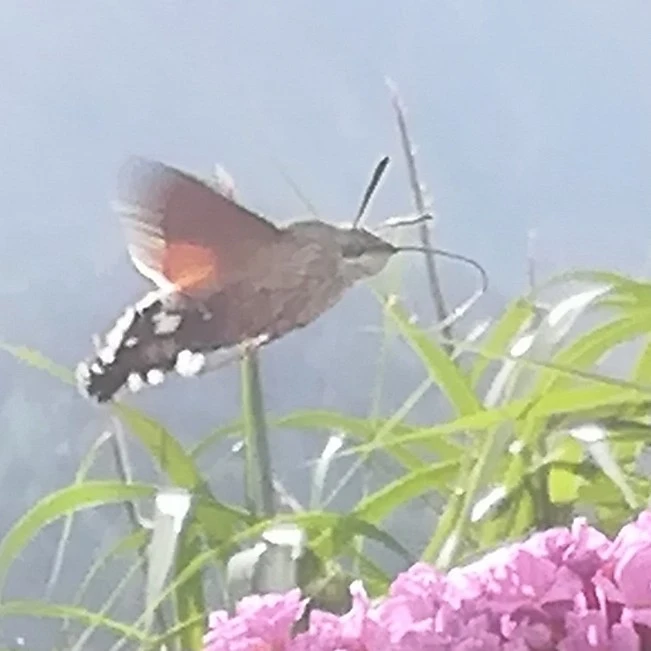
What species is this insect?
Macroglossum stellatarum
